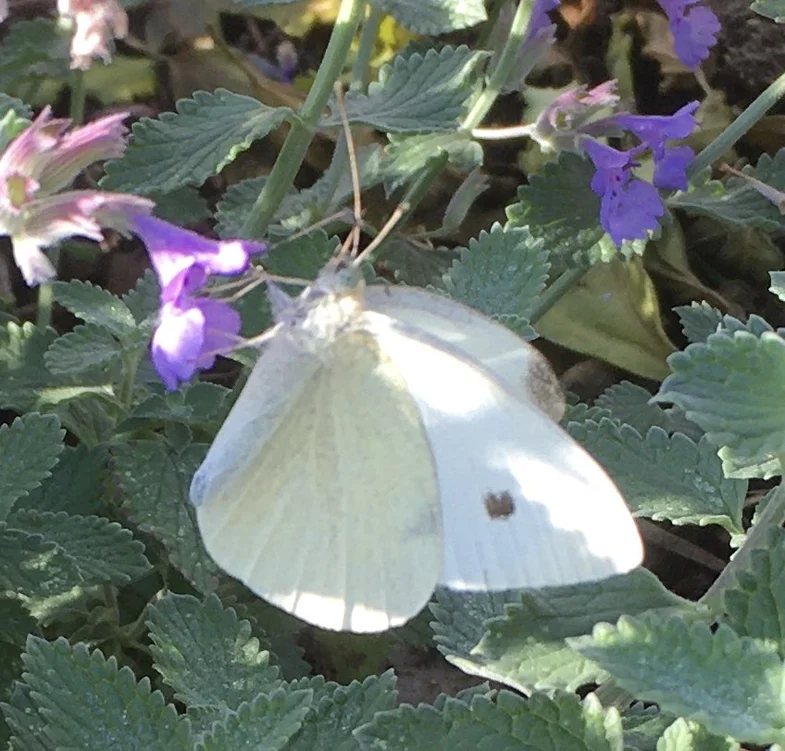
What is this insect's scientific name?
Pieris rapae
